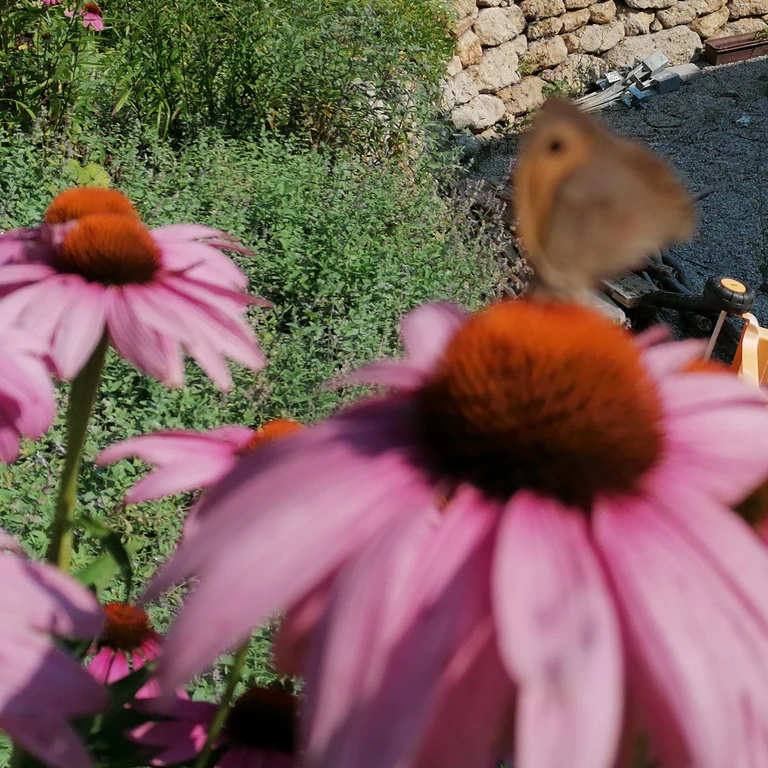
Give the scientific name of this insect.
Maniola jurtina
